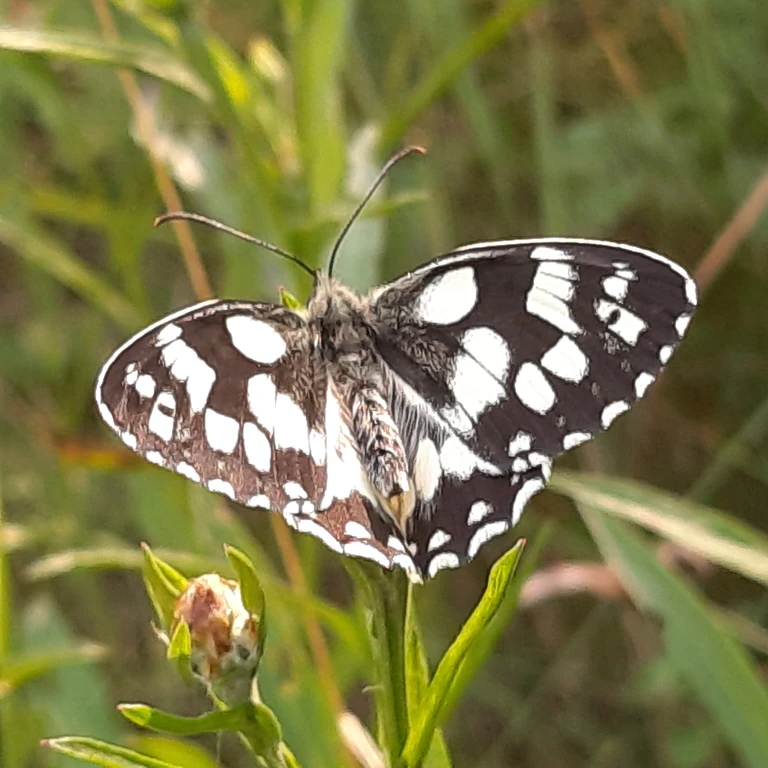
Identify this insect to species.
Melanargia galathea
